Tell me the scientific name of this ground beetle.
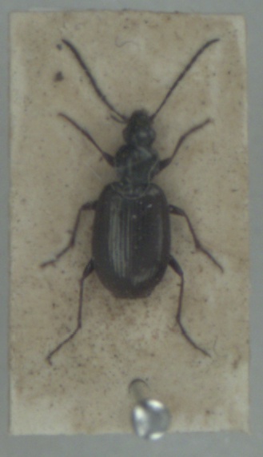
Agonum micans
